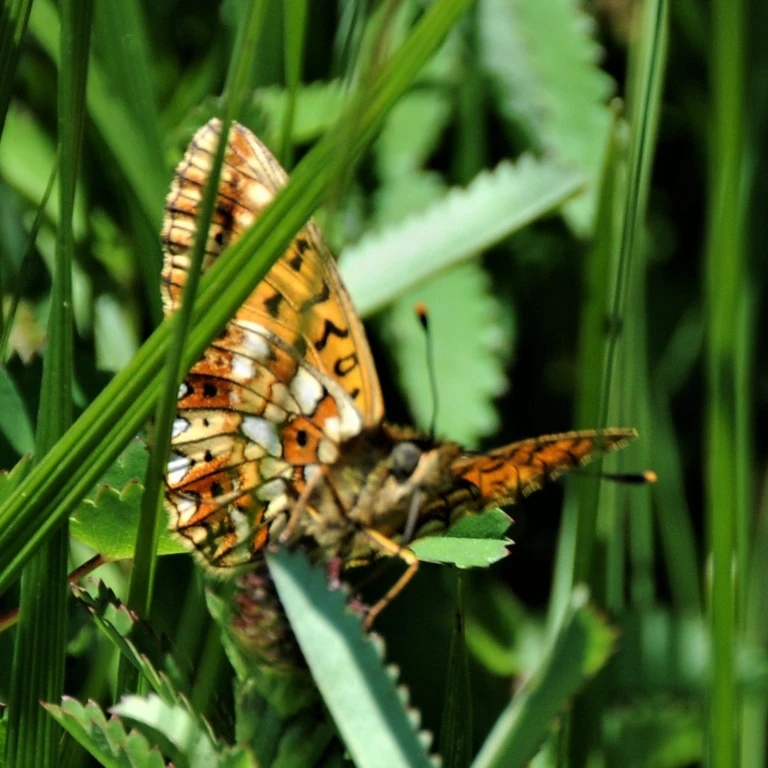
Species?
Boloria selene
